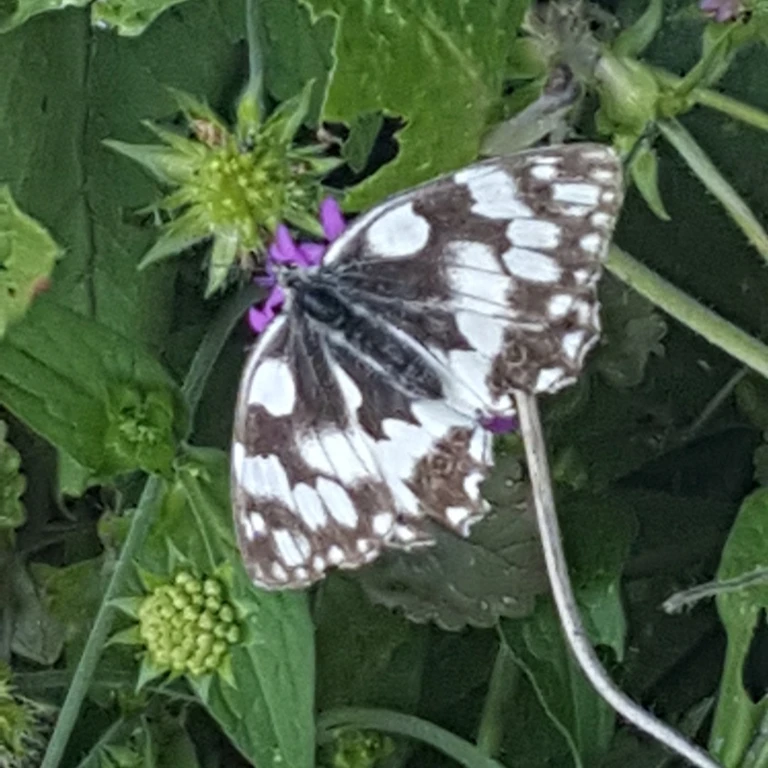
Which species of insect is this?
Melanargia galathea
